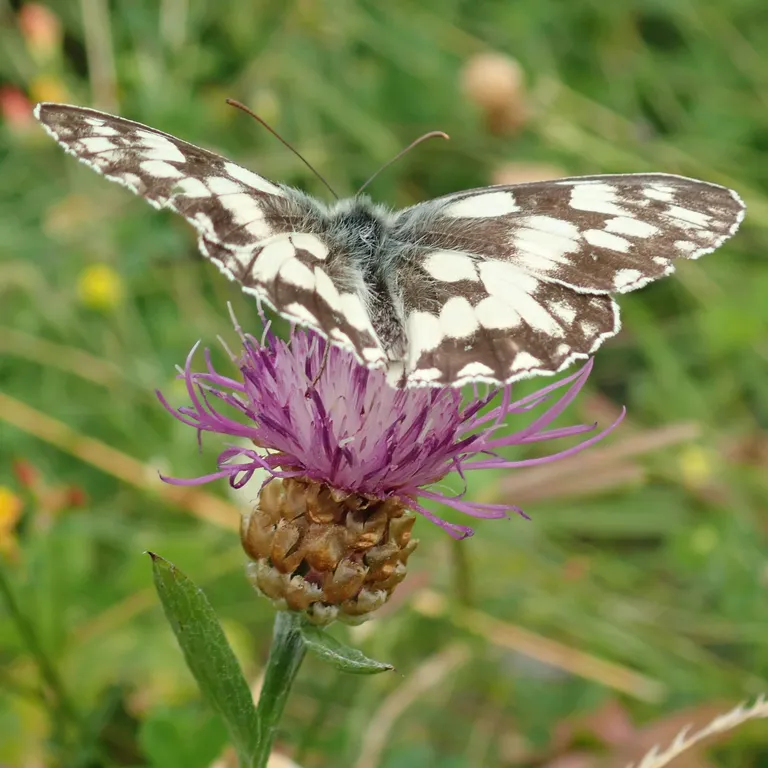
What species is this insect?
Melanargia galathea
